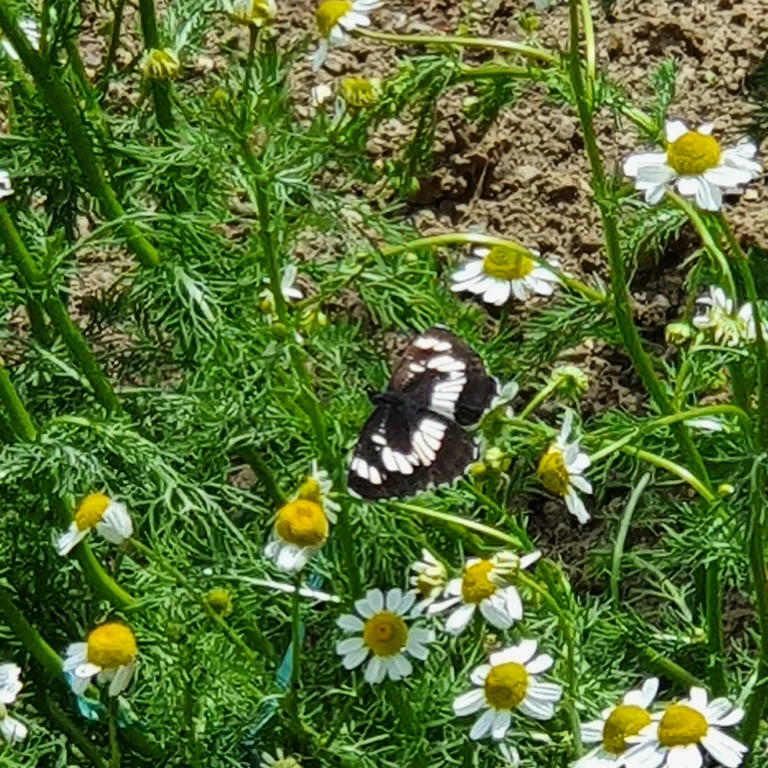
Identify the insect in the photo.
Neptis rivularis
